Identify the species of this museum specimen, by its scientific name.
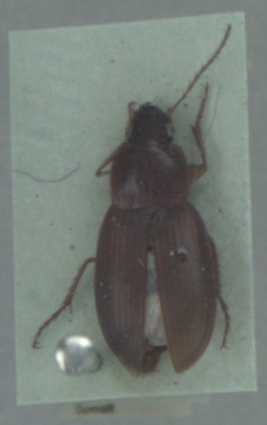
Calathus mollis
